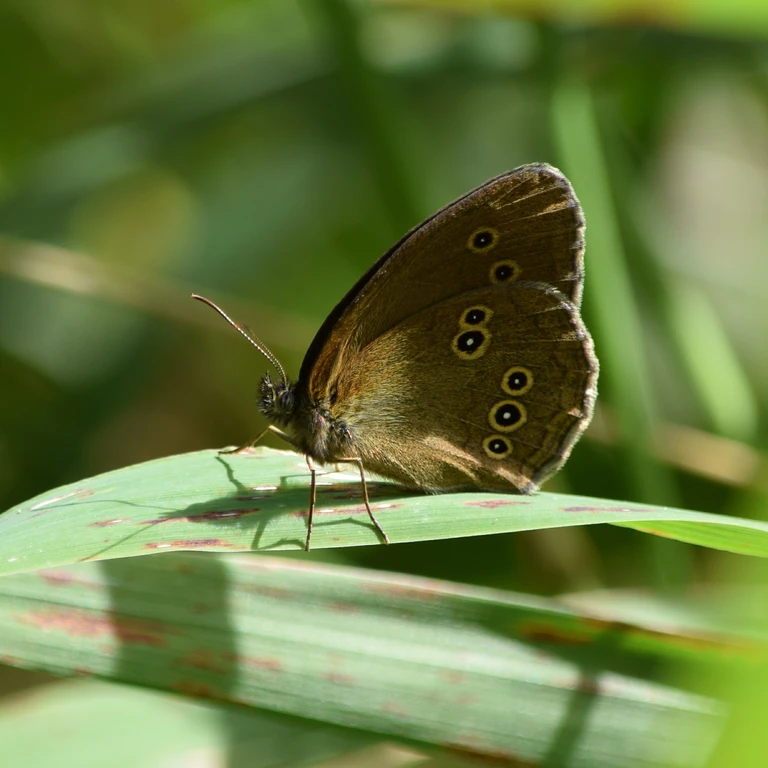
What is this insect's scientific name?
Aphantopus hyperantus
